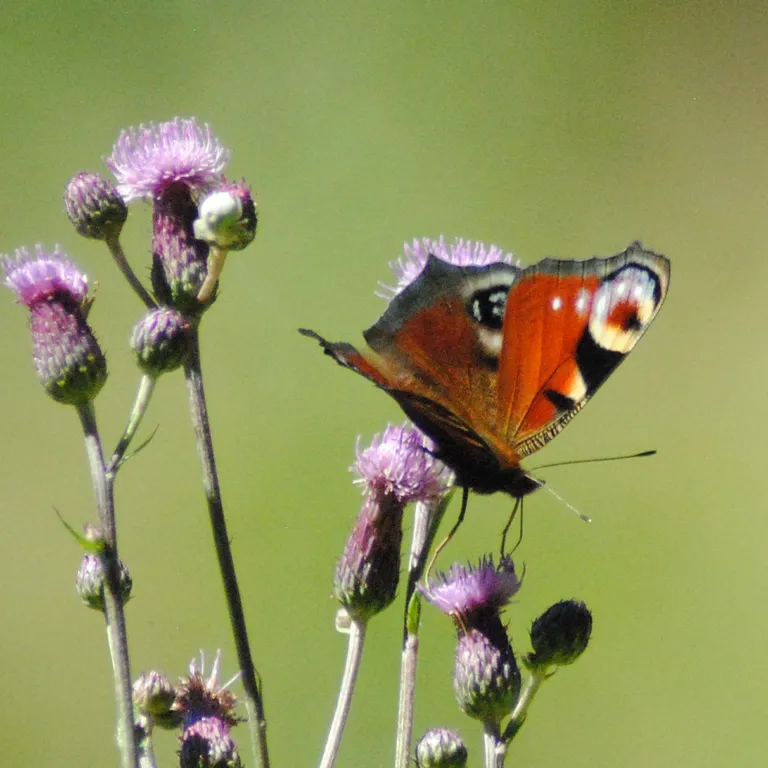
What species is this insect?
Aglais io
